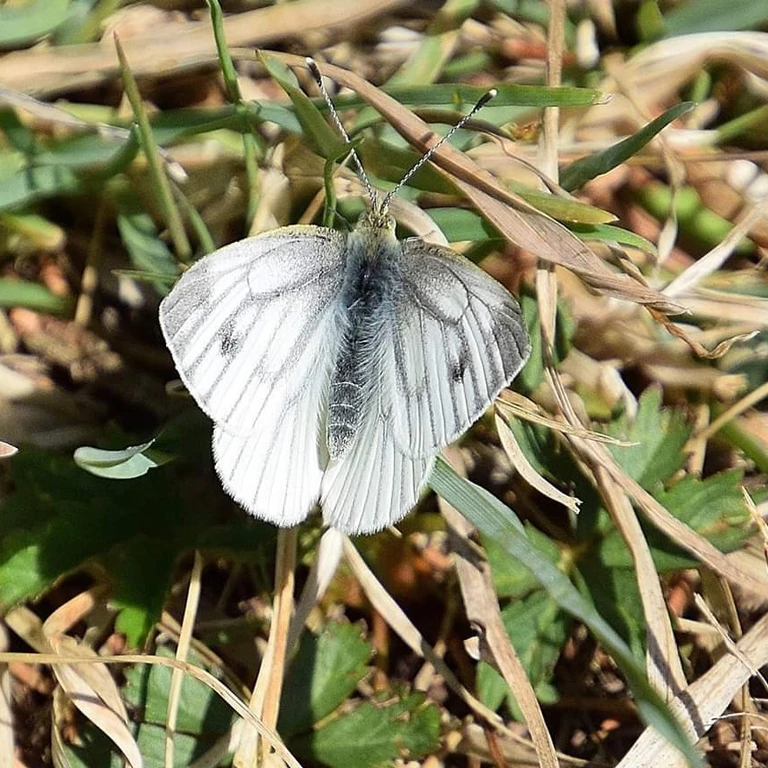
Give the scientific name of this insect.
Pieris napi
